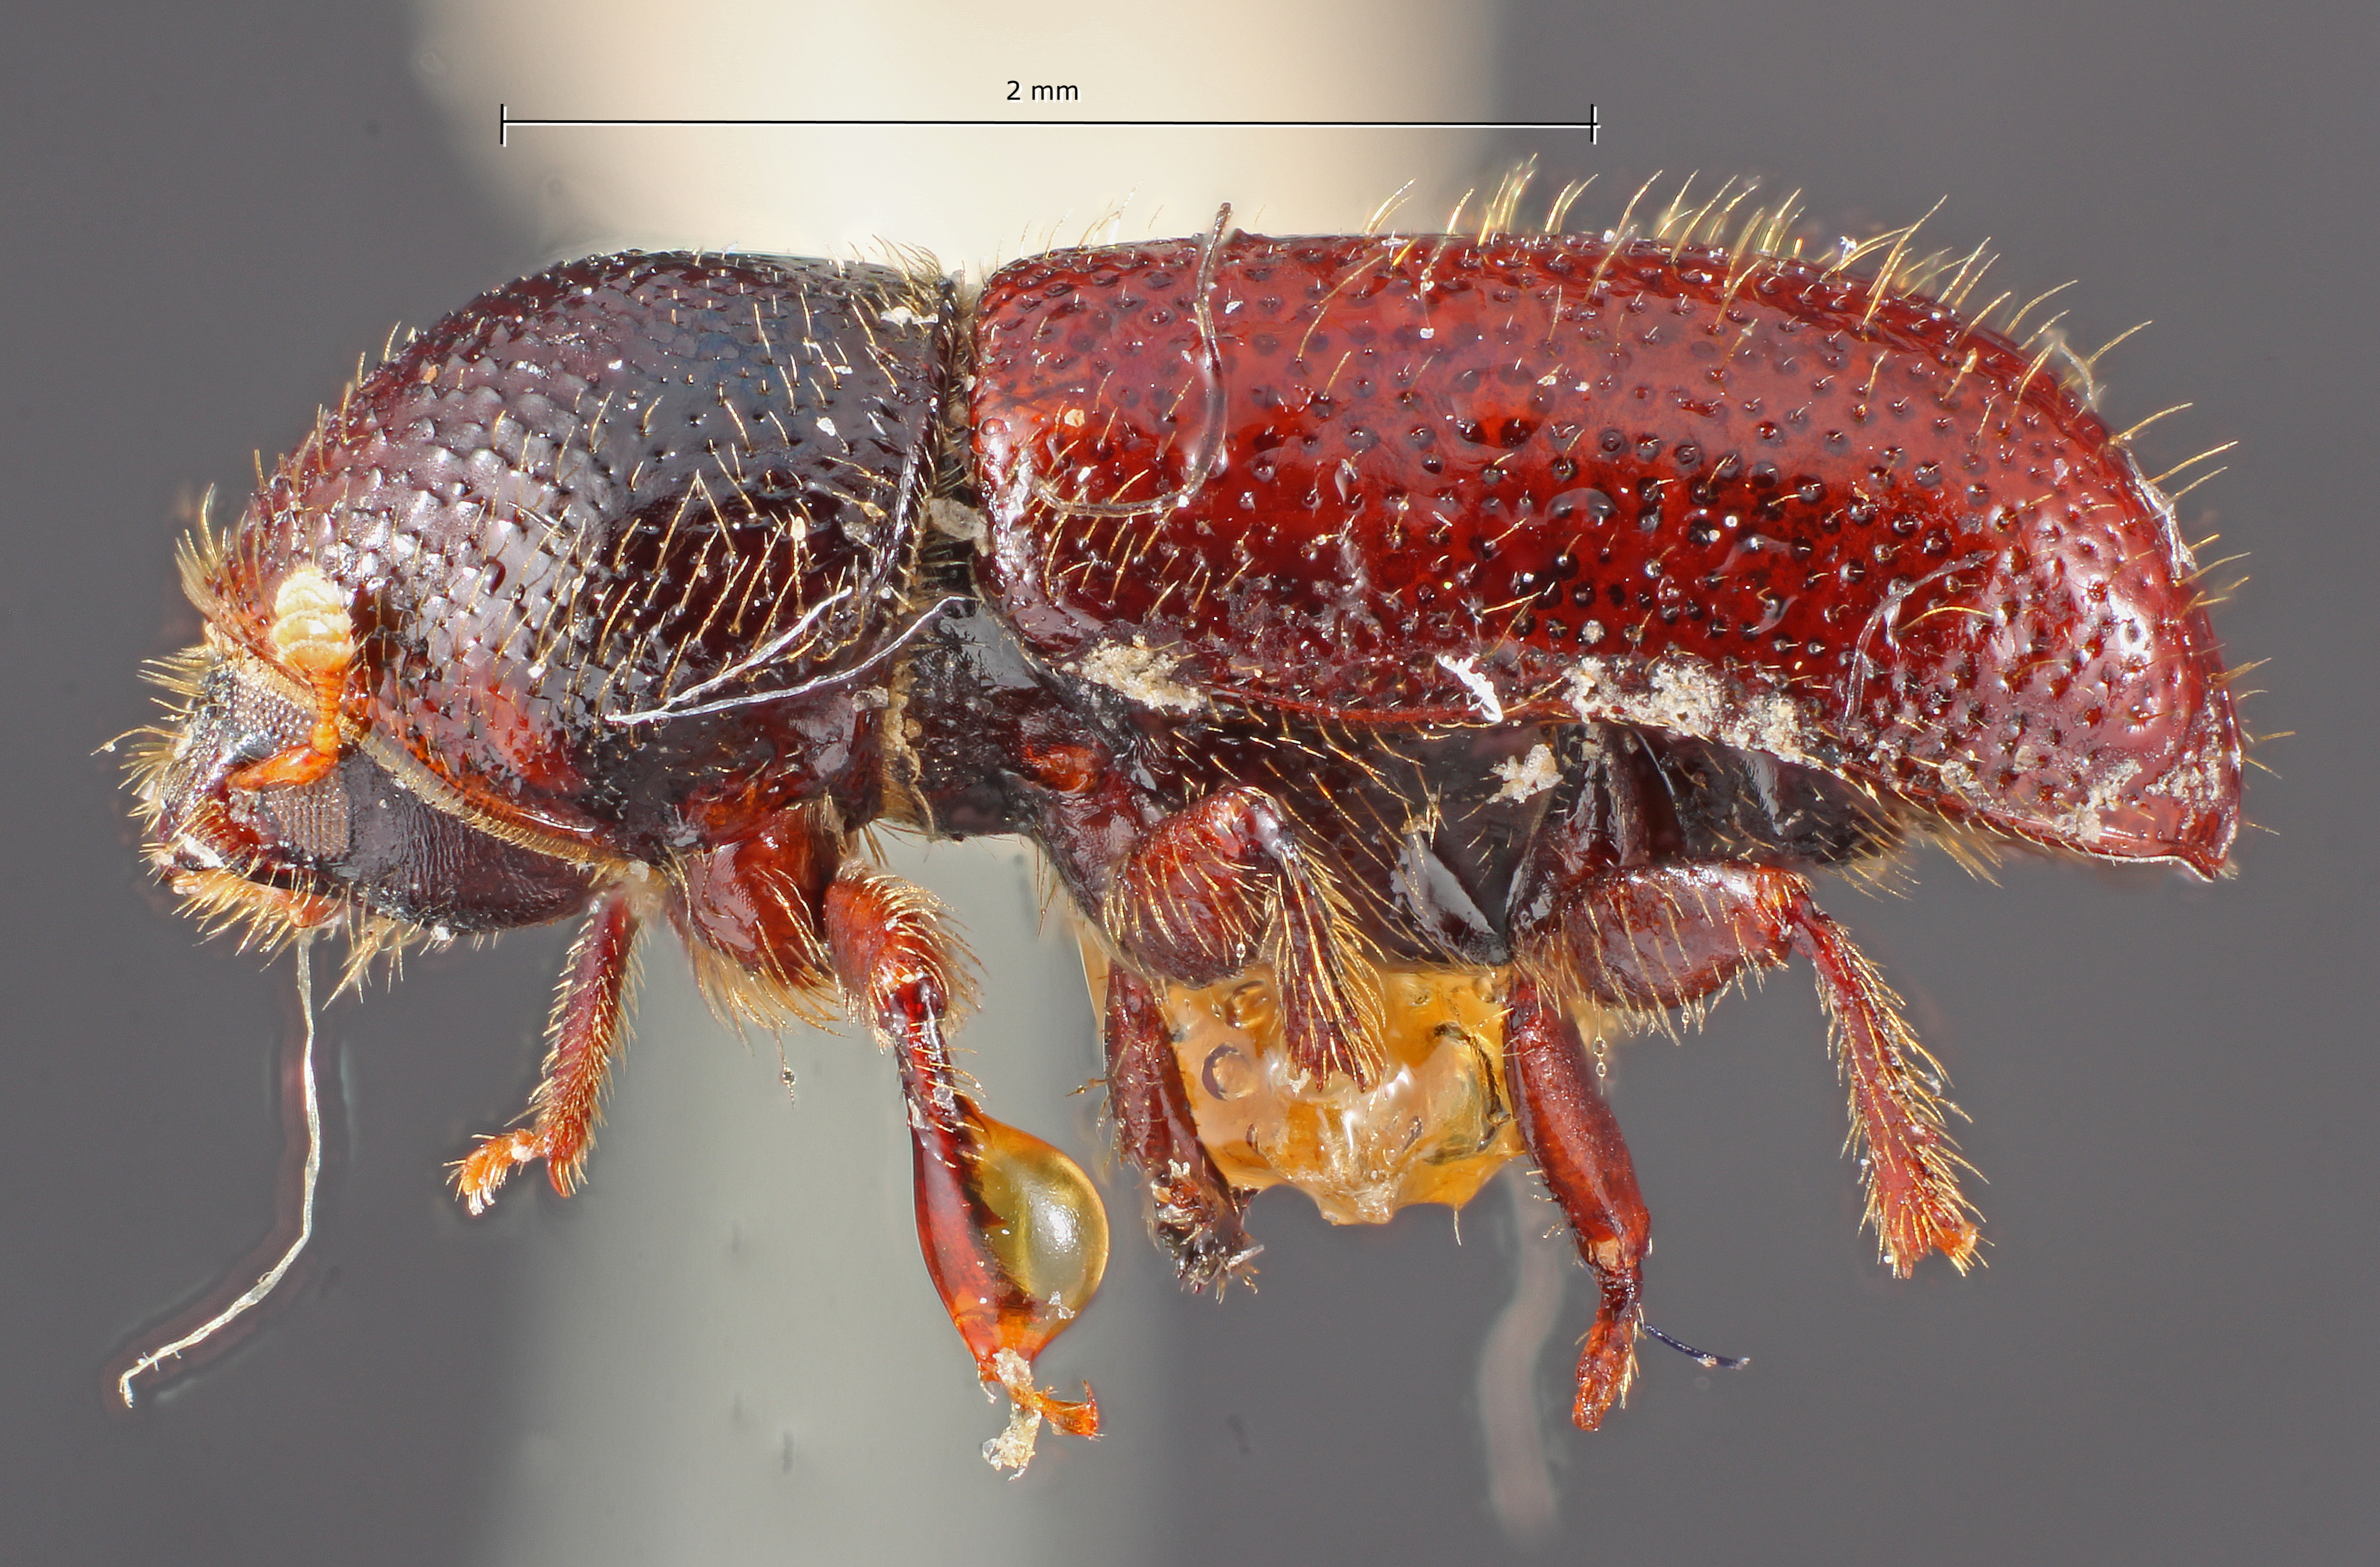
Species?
Conophthorus ponderosae
